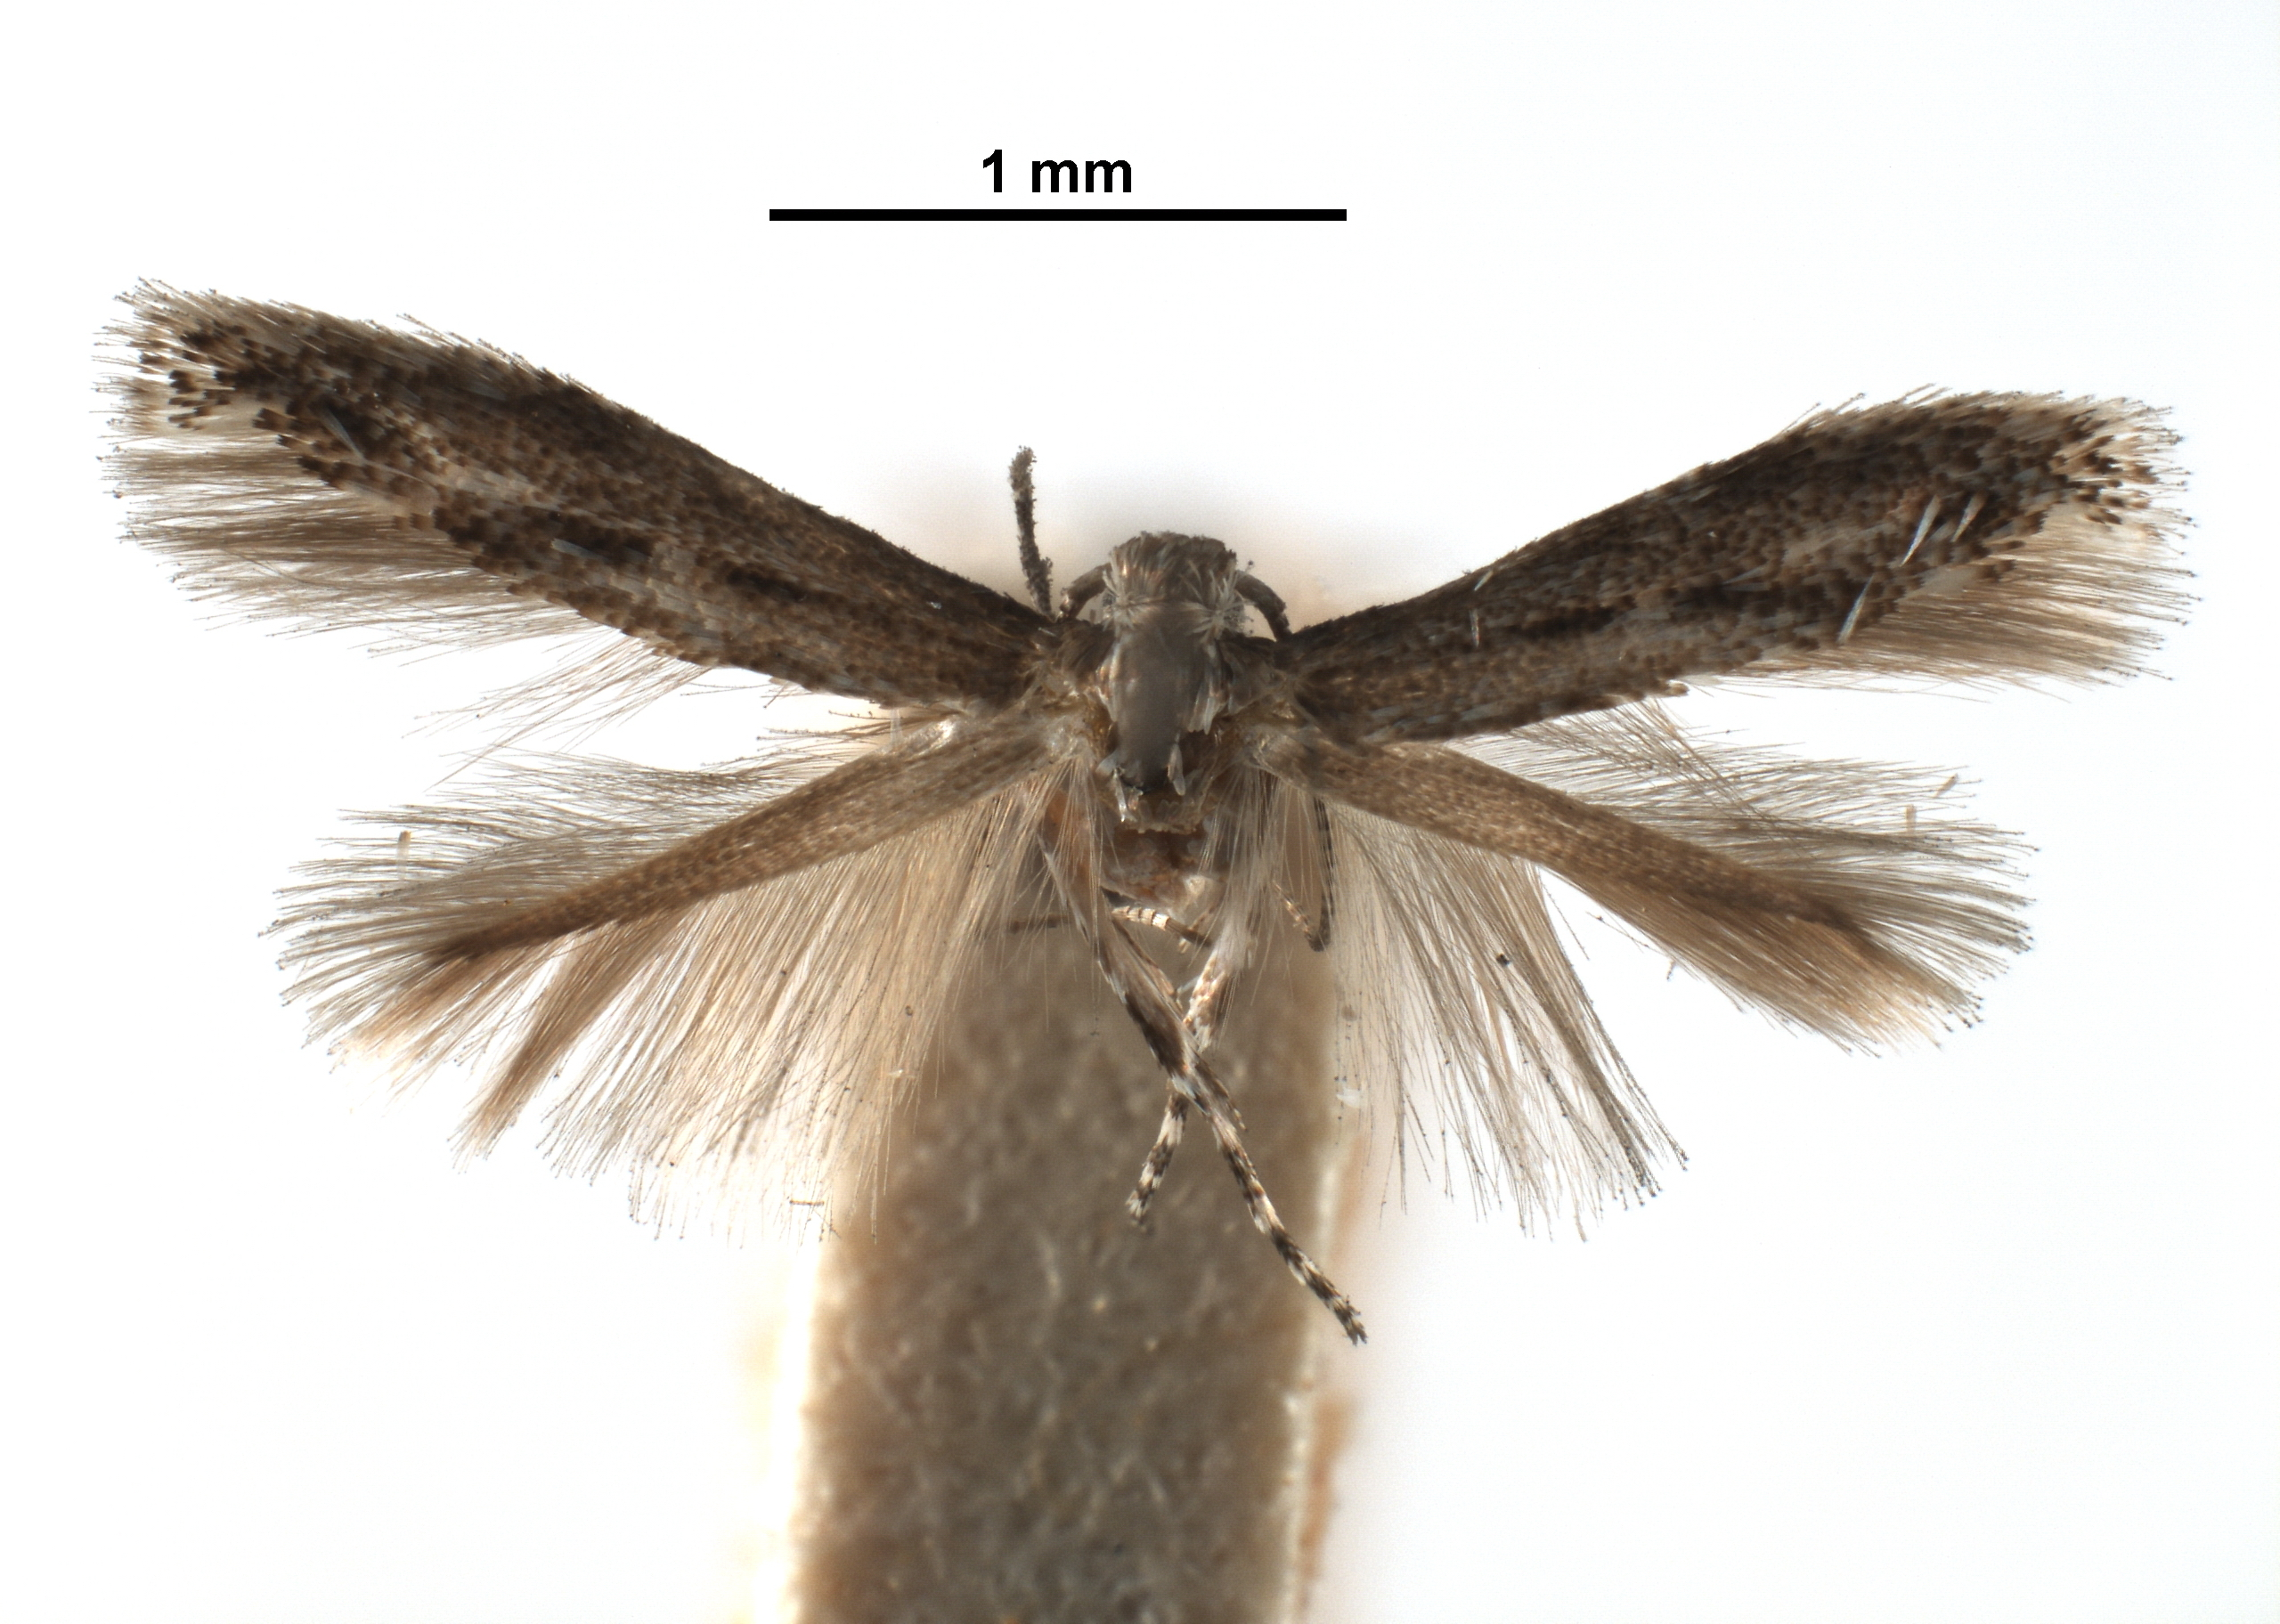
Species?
Apophthisis pullata
